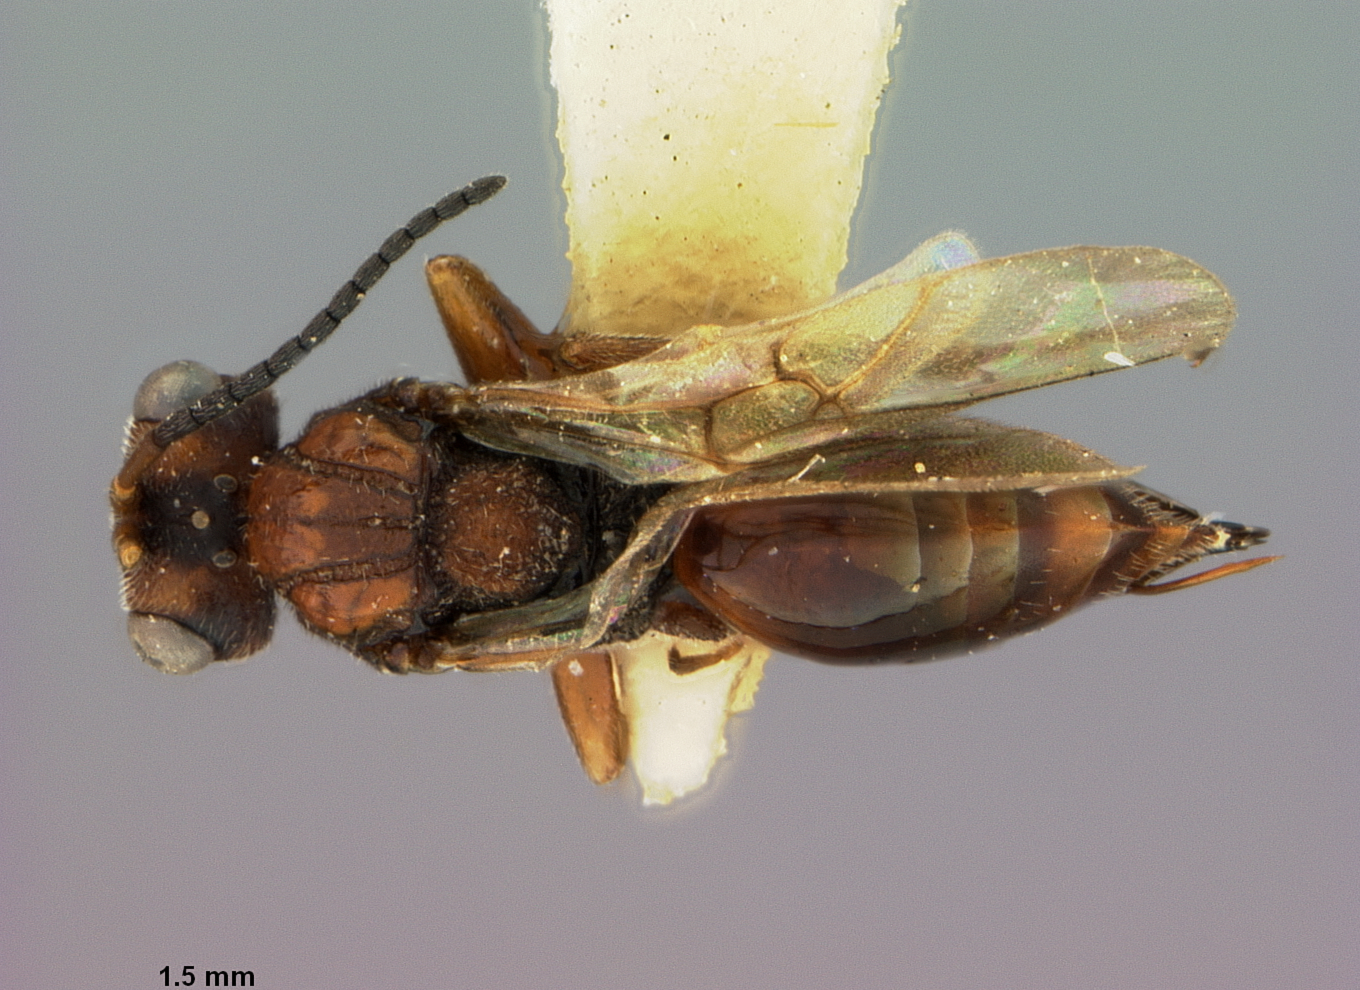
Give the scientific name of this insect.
Rhodites fulgens
